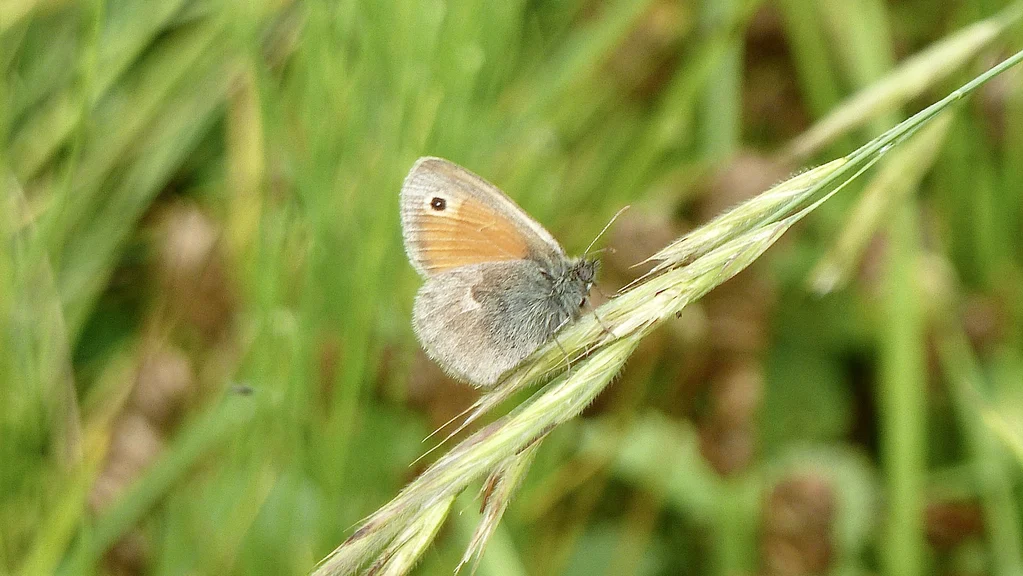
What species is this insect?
Coenonympha pamphilus
